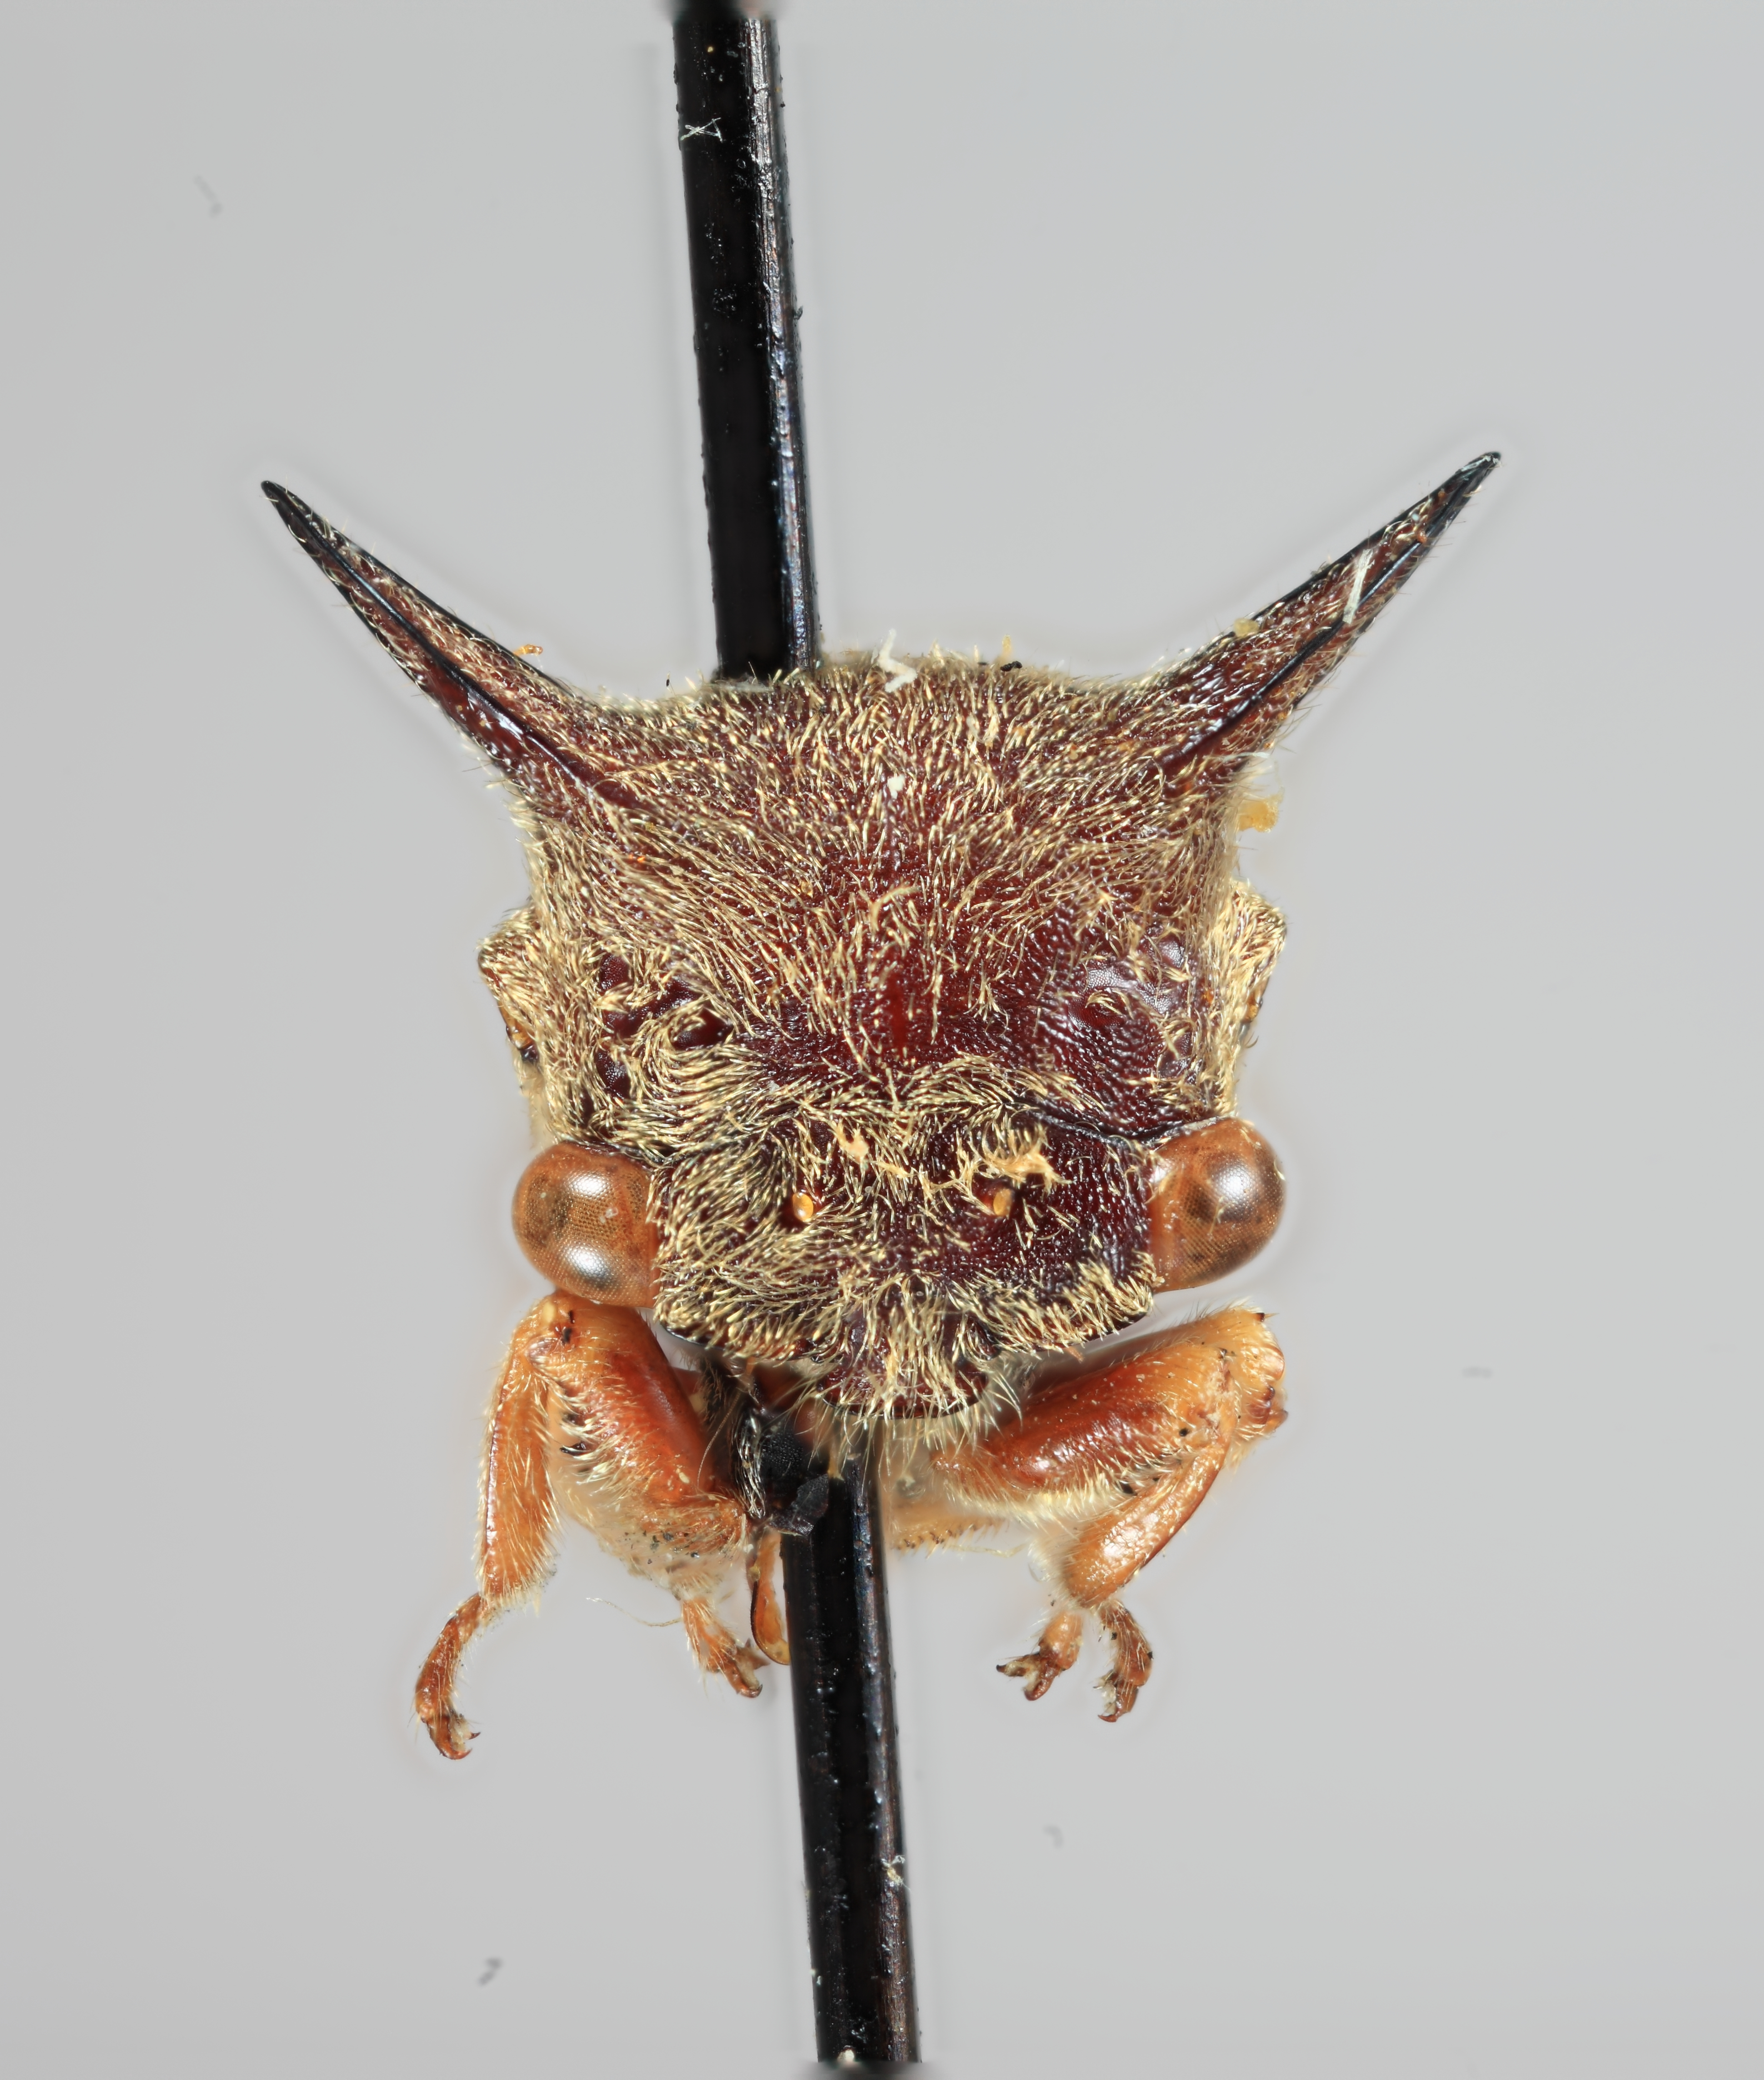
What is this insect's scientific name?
Tricentrus manilaensis
